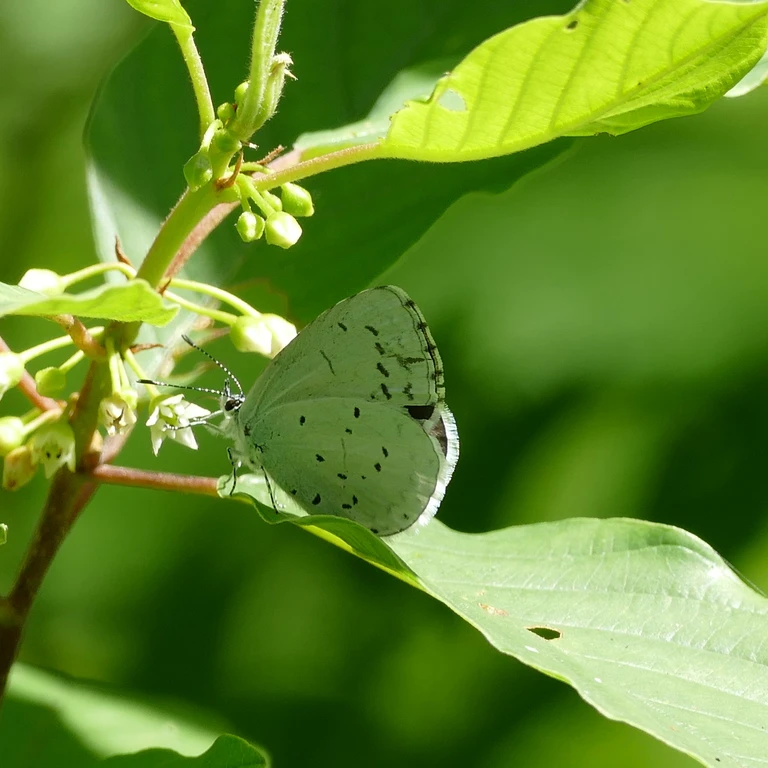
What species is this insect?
Celastrina argiolus
